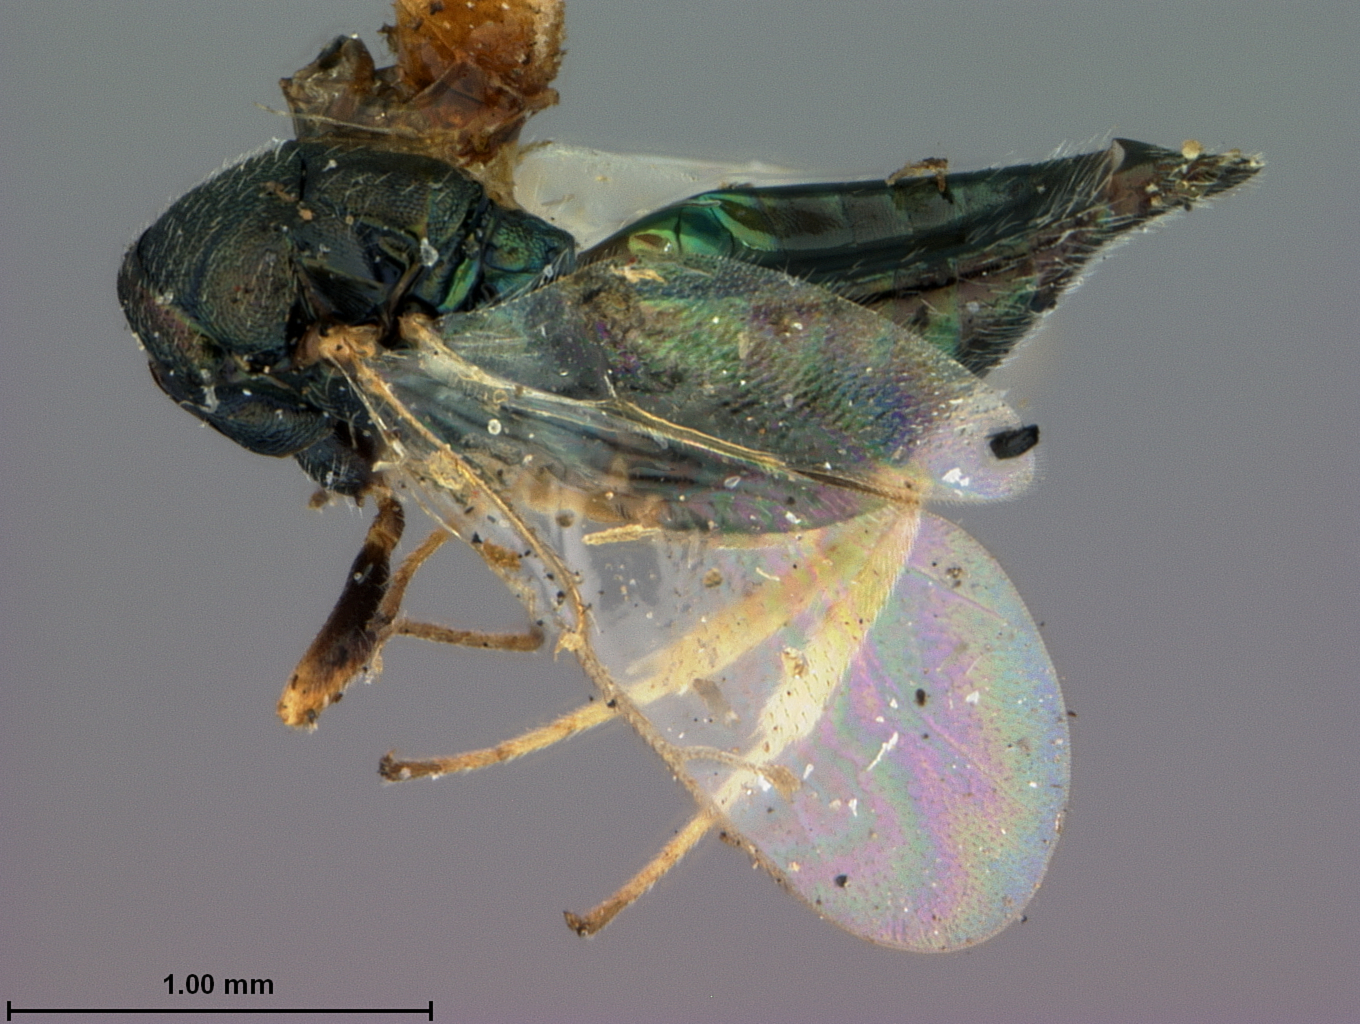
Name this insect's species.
Catolaccus cerealellae
